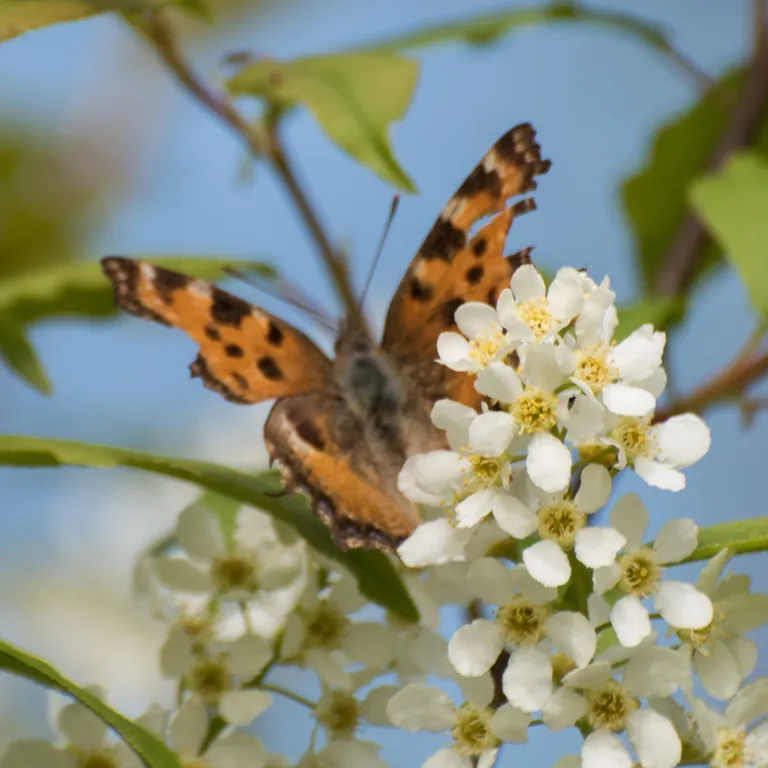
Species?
Nymphalis polychloros
